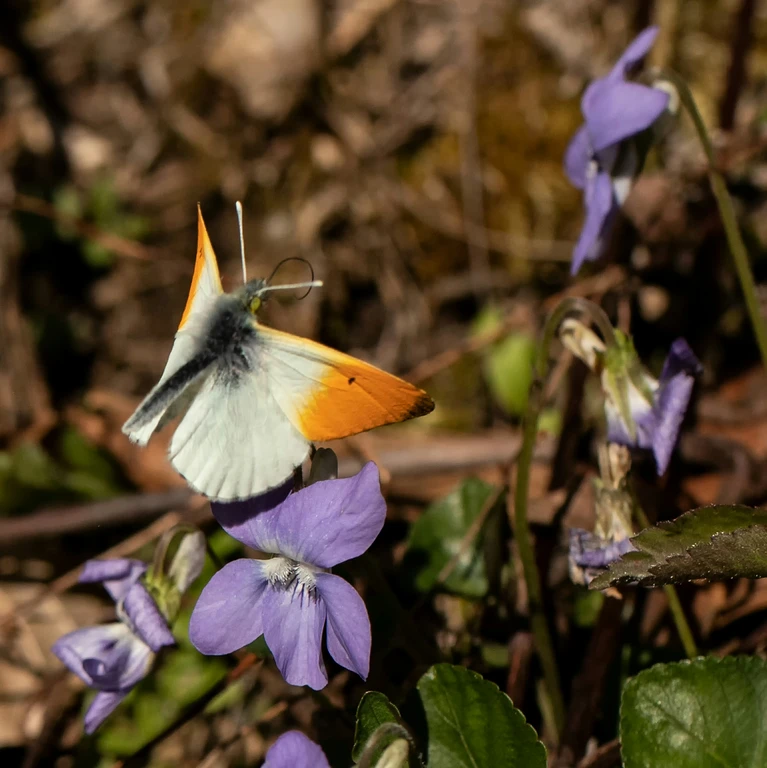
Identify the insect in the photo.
Anthocharis cardamines
